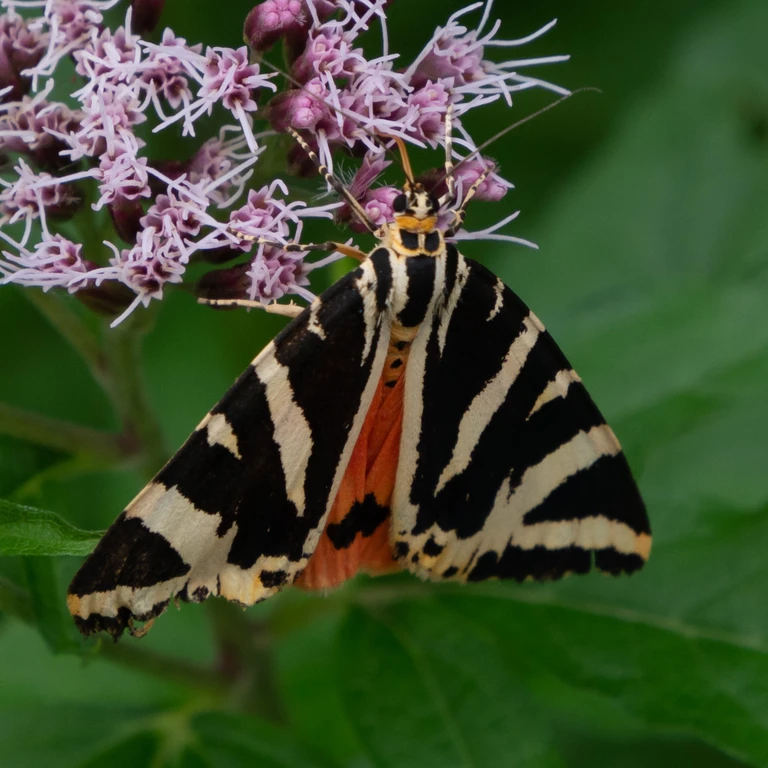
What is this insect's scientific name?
Euplagia quadripunctaria
